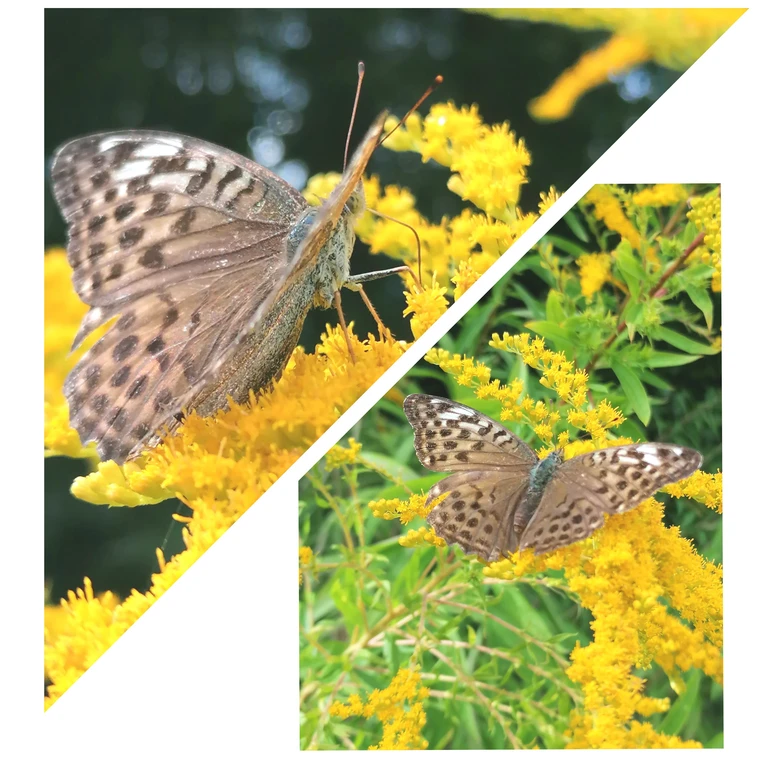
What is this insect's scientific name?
Argynnis paphia
